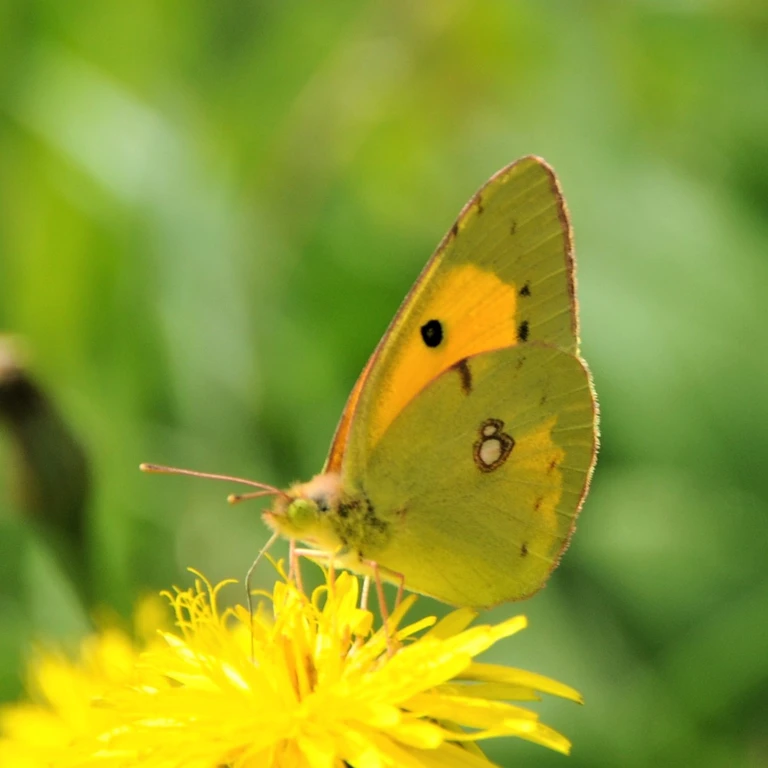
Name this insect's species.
Colias croceus
